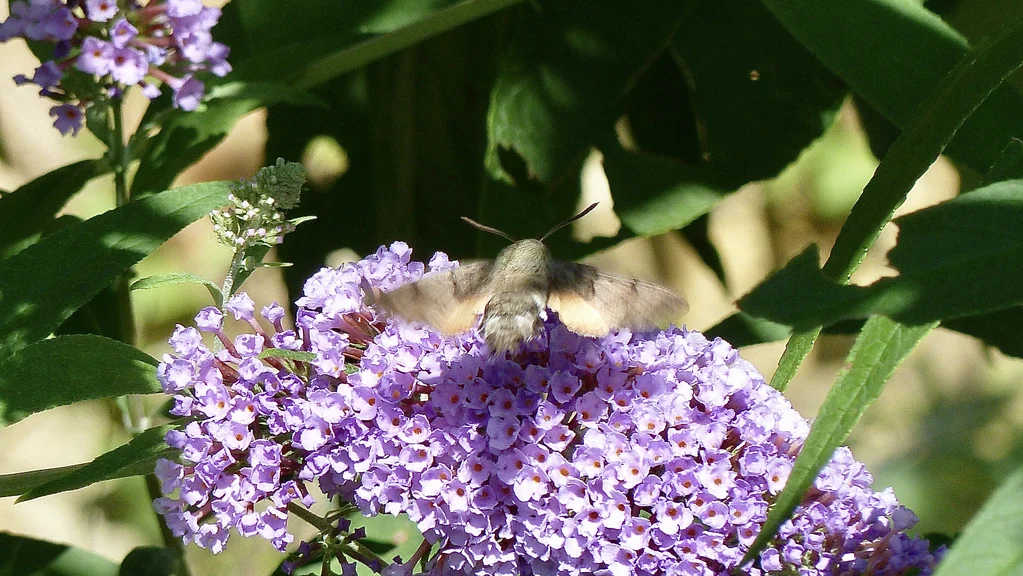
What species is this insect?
Macroglossum stellatarum
